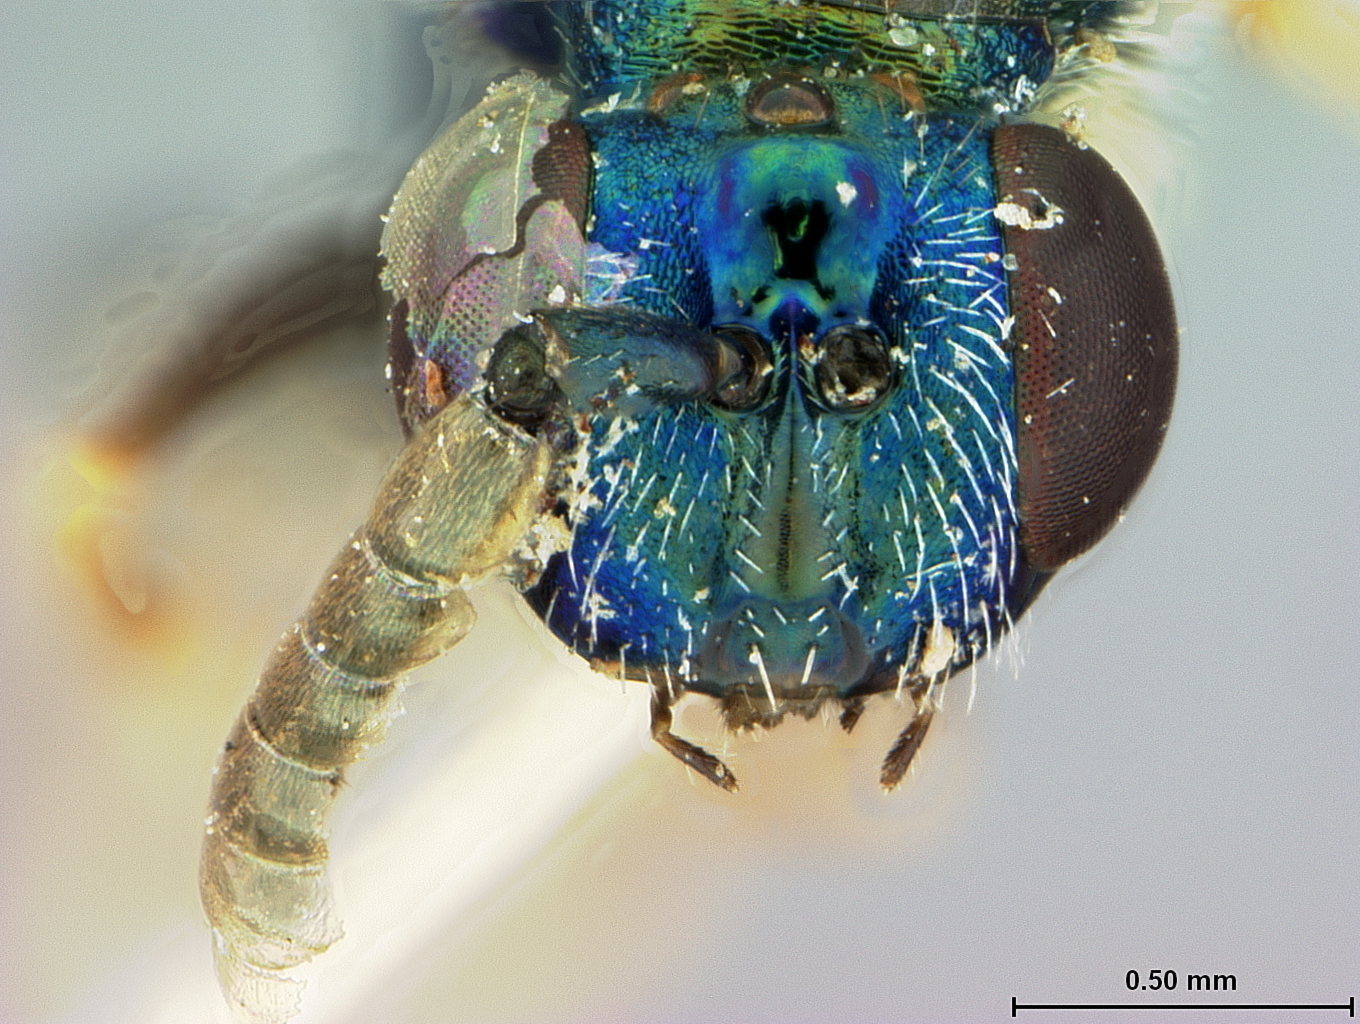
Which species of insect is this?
Dinoura auriventris
